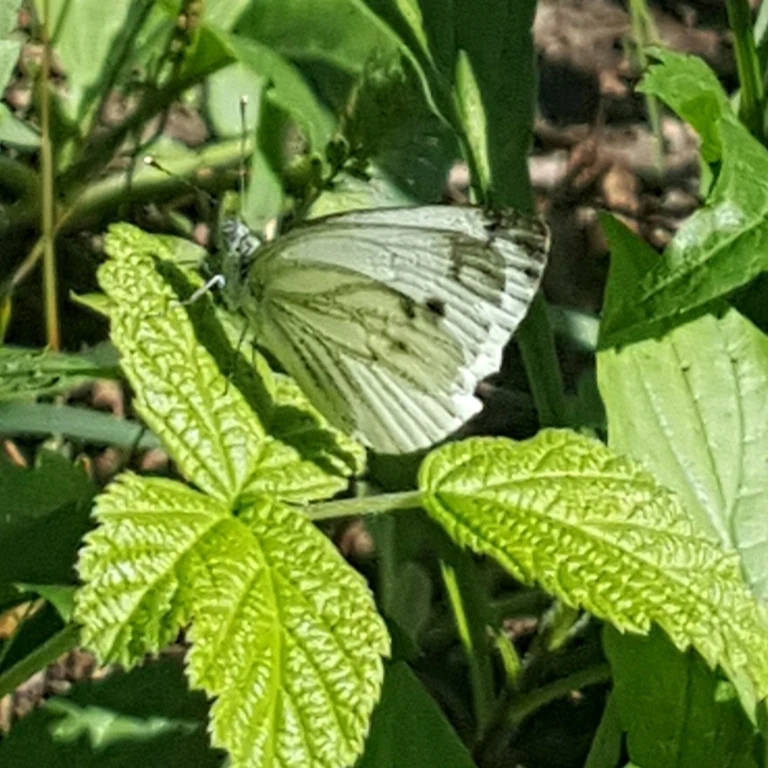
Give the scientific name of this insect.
Pieris napi
